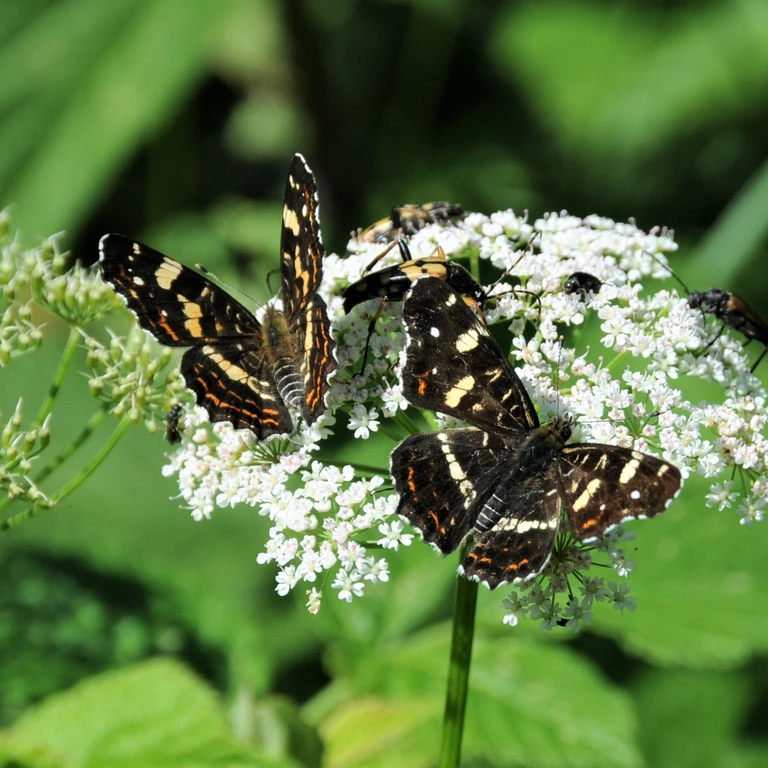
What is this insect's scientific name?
Araschnia levana
